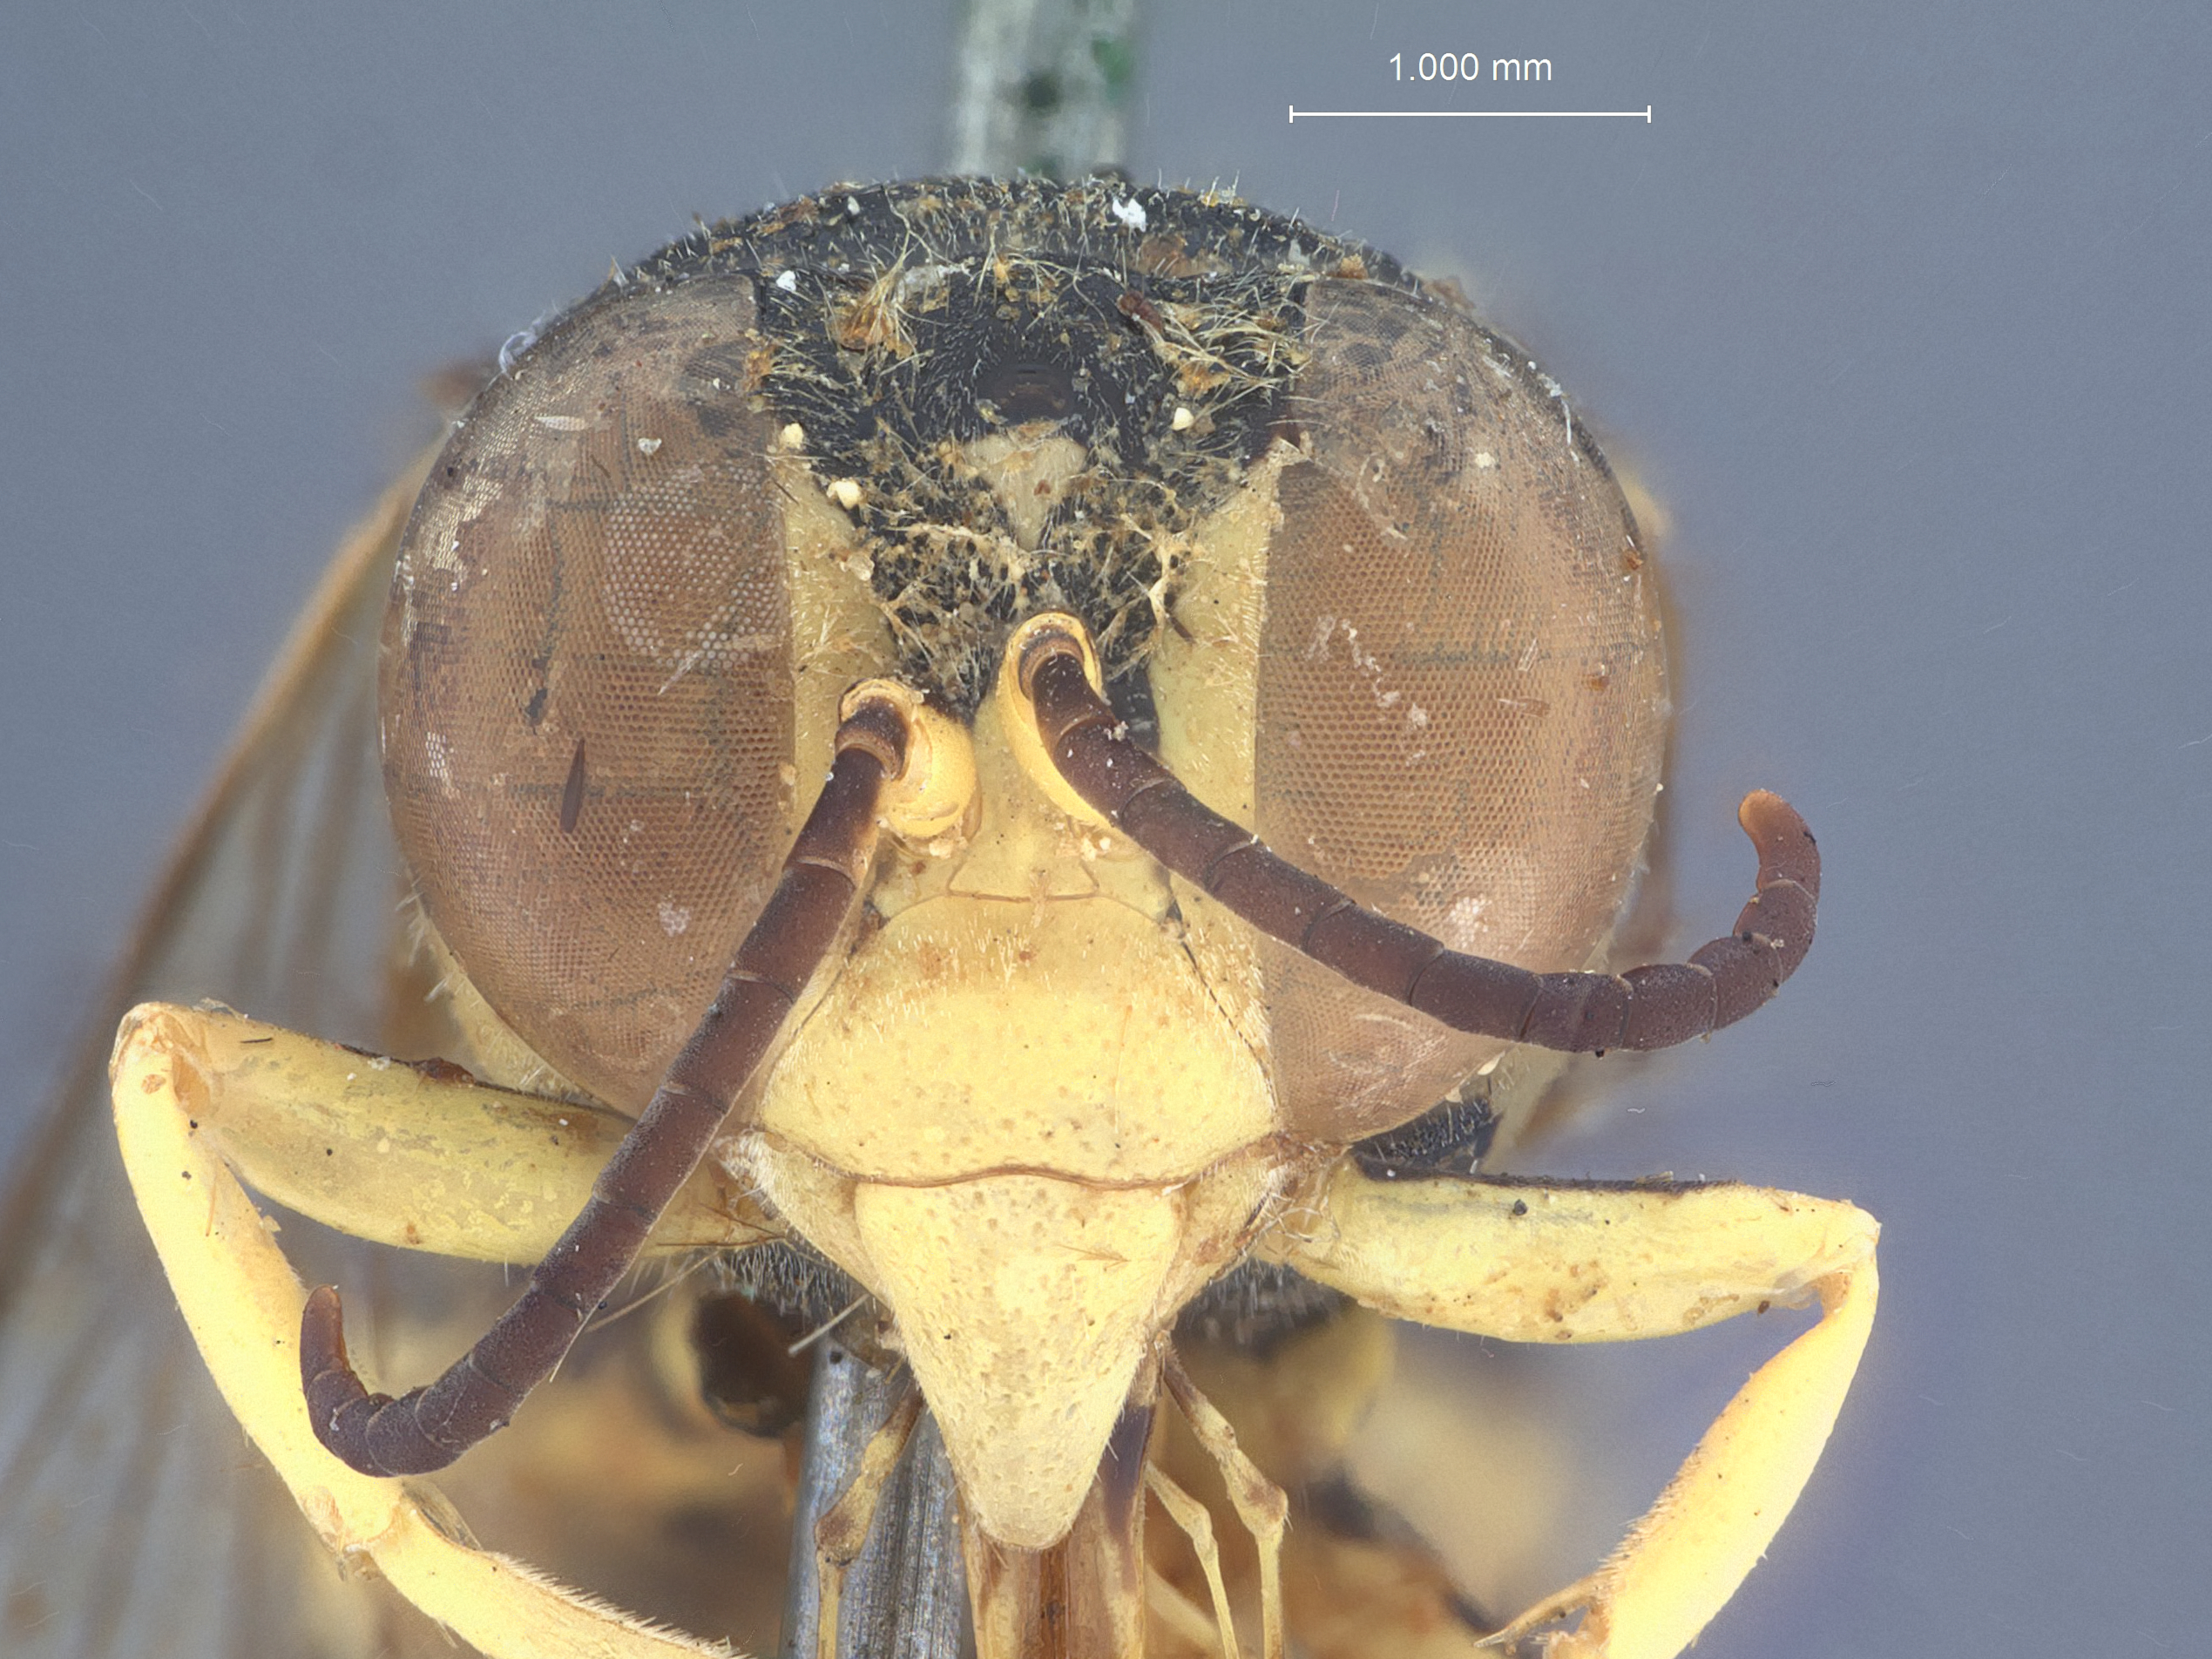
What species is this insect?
Monedula femorata
